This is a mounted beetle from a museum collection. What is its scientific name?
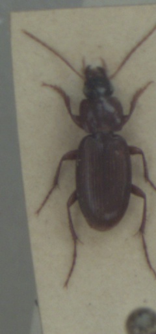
Platyderus depressus
